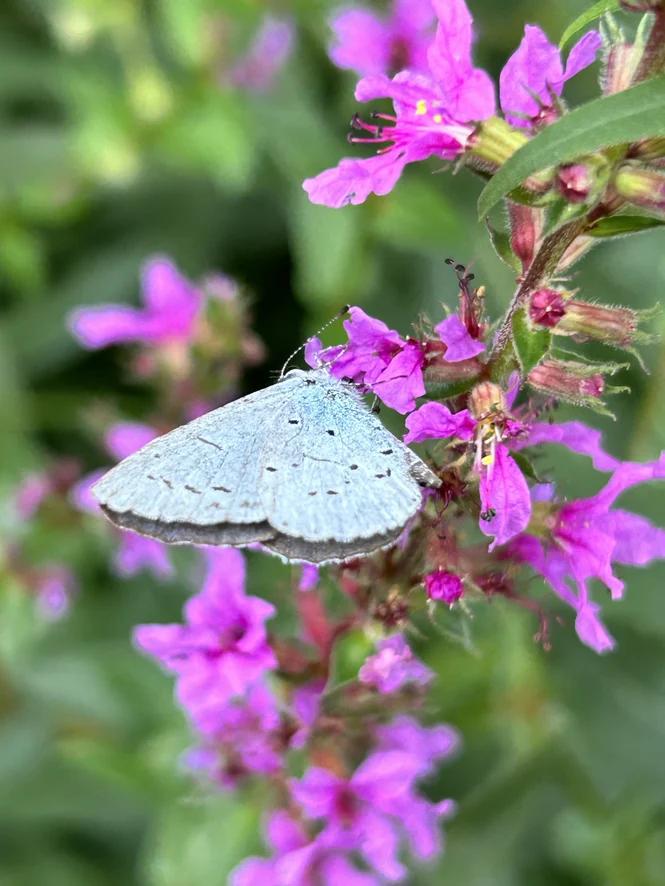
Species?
Celastrina argiolus
